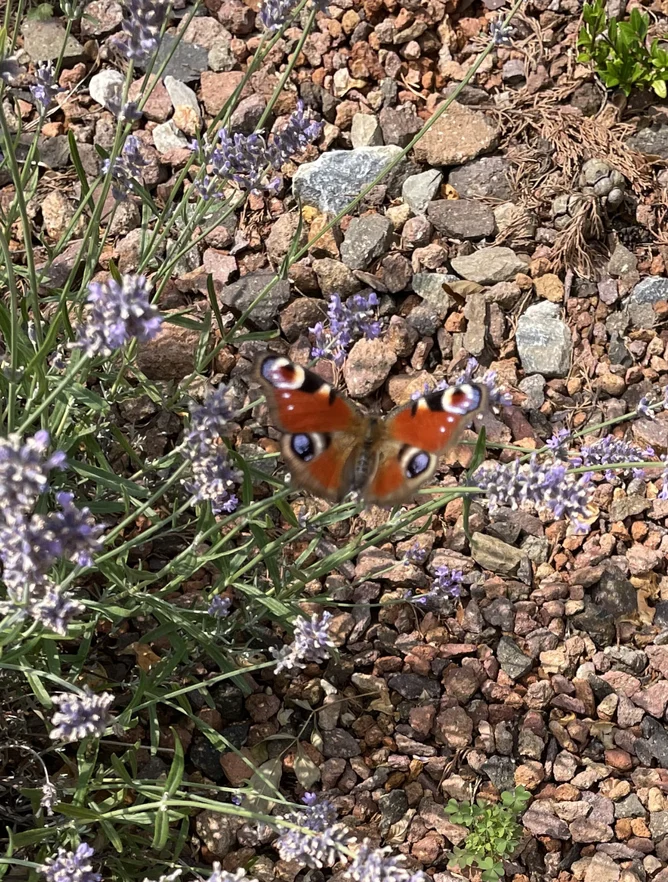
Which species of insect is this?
Aglais io
